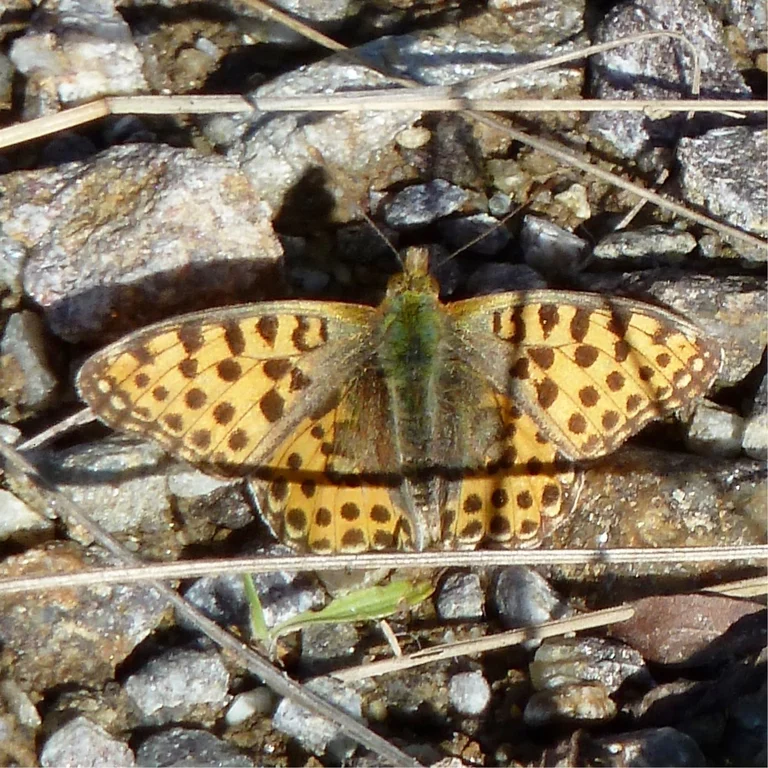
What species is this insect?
Issoria lathonia
